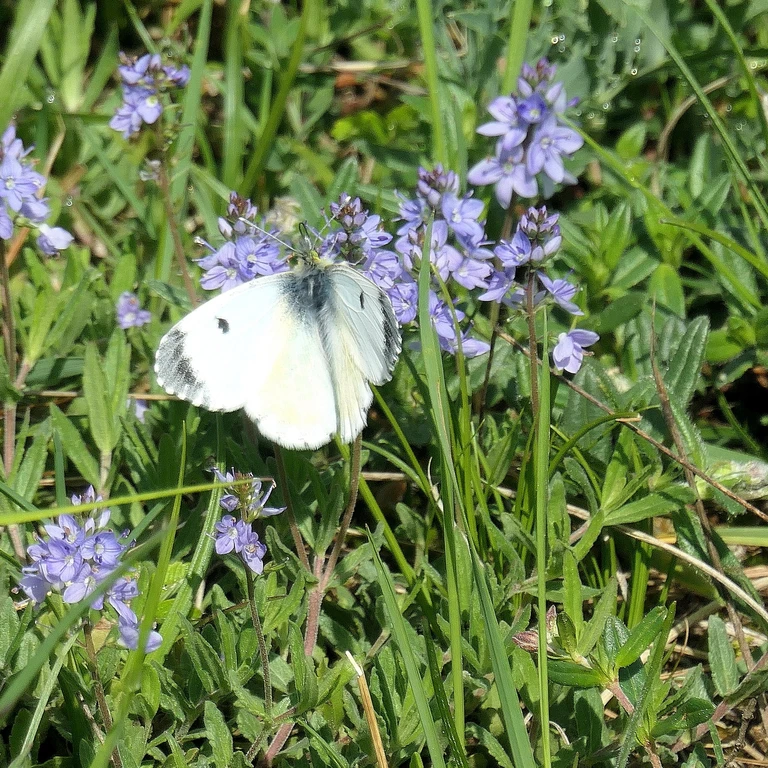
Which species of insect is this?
Anthocharis cardamines
